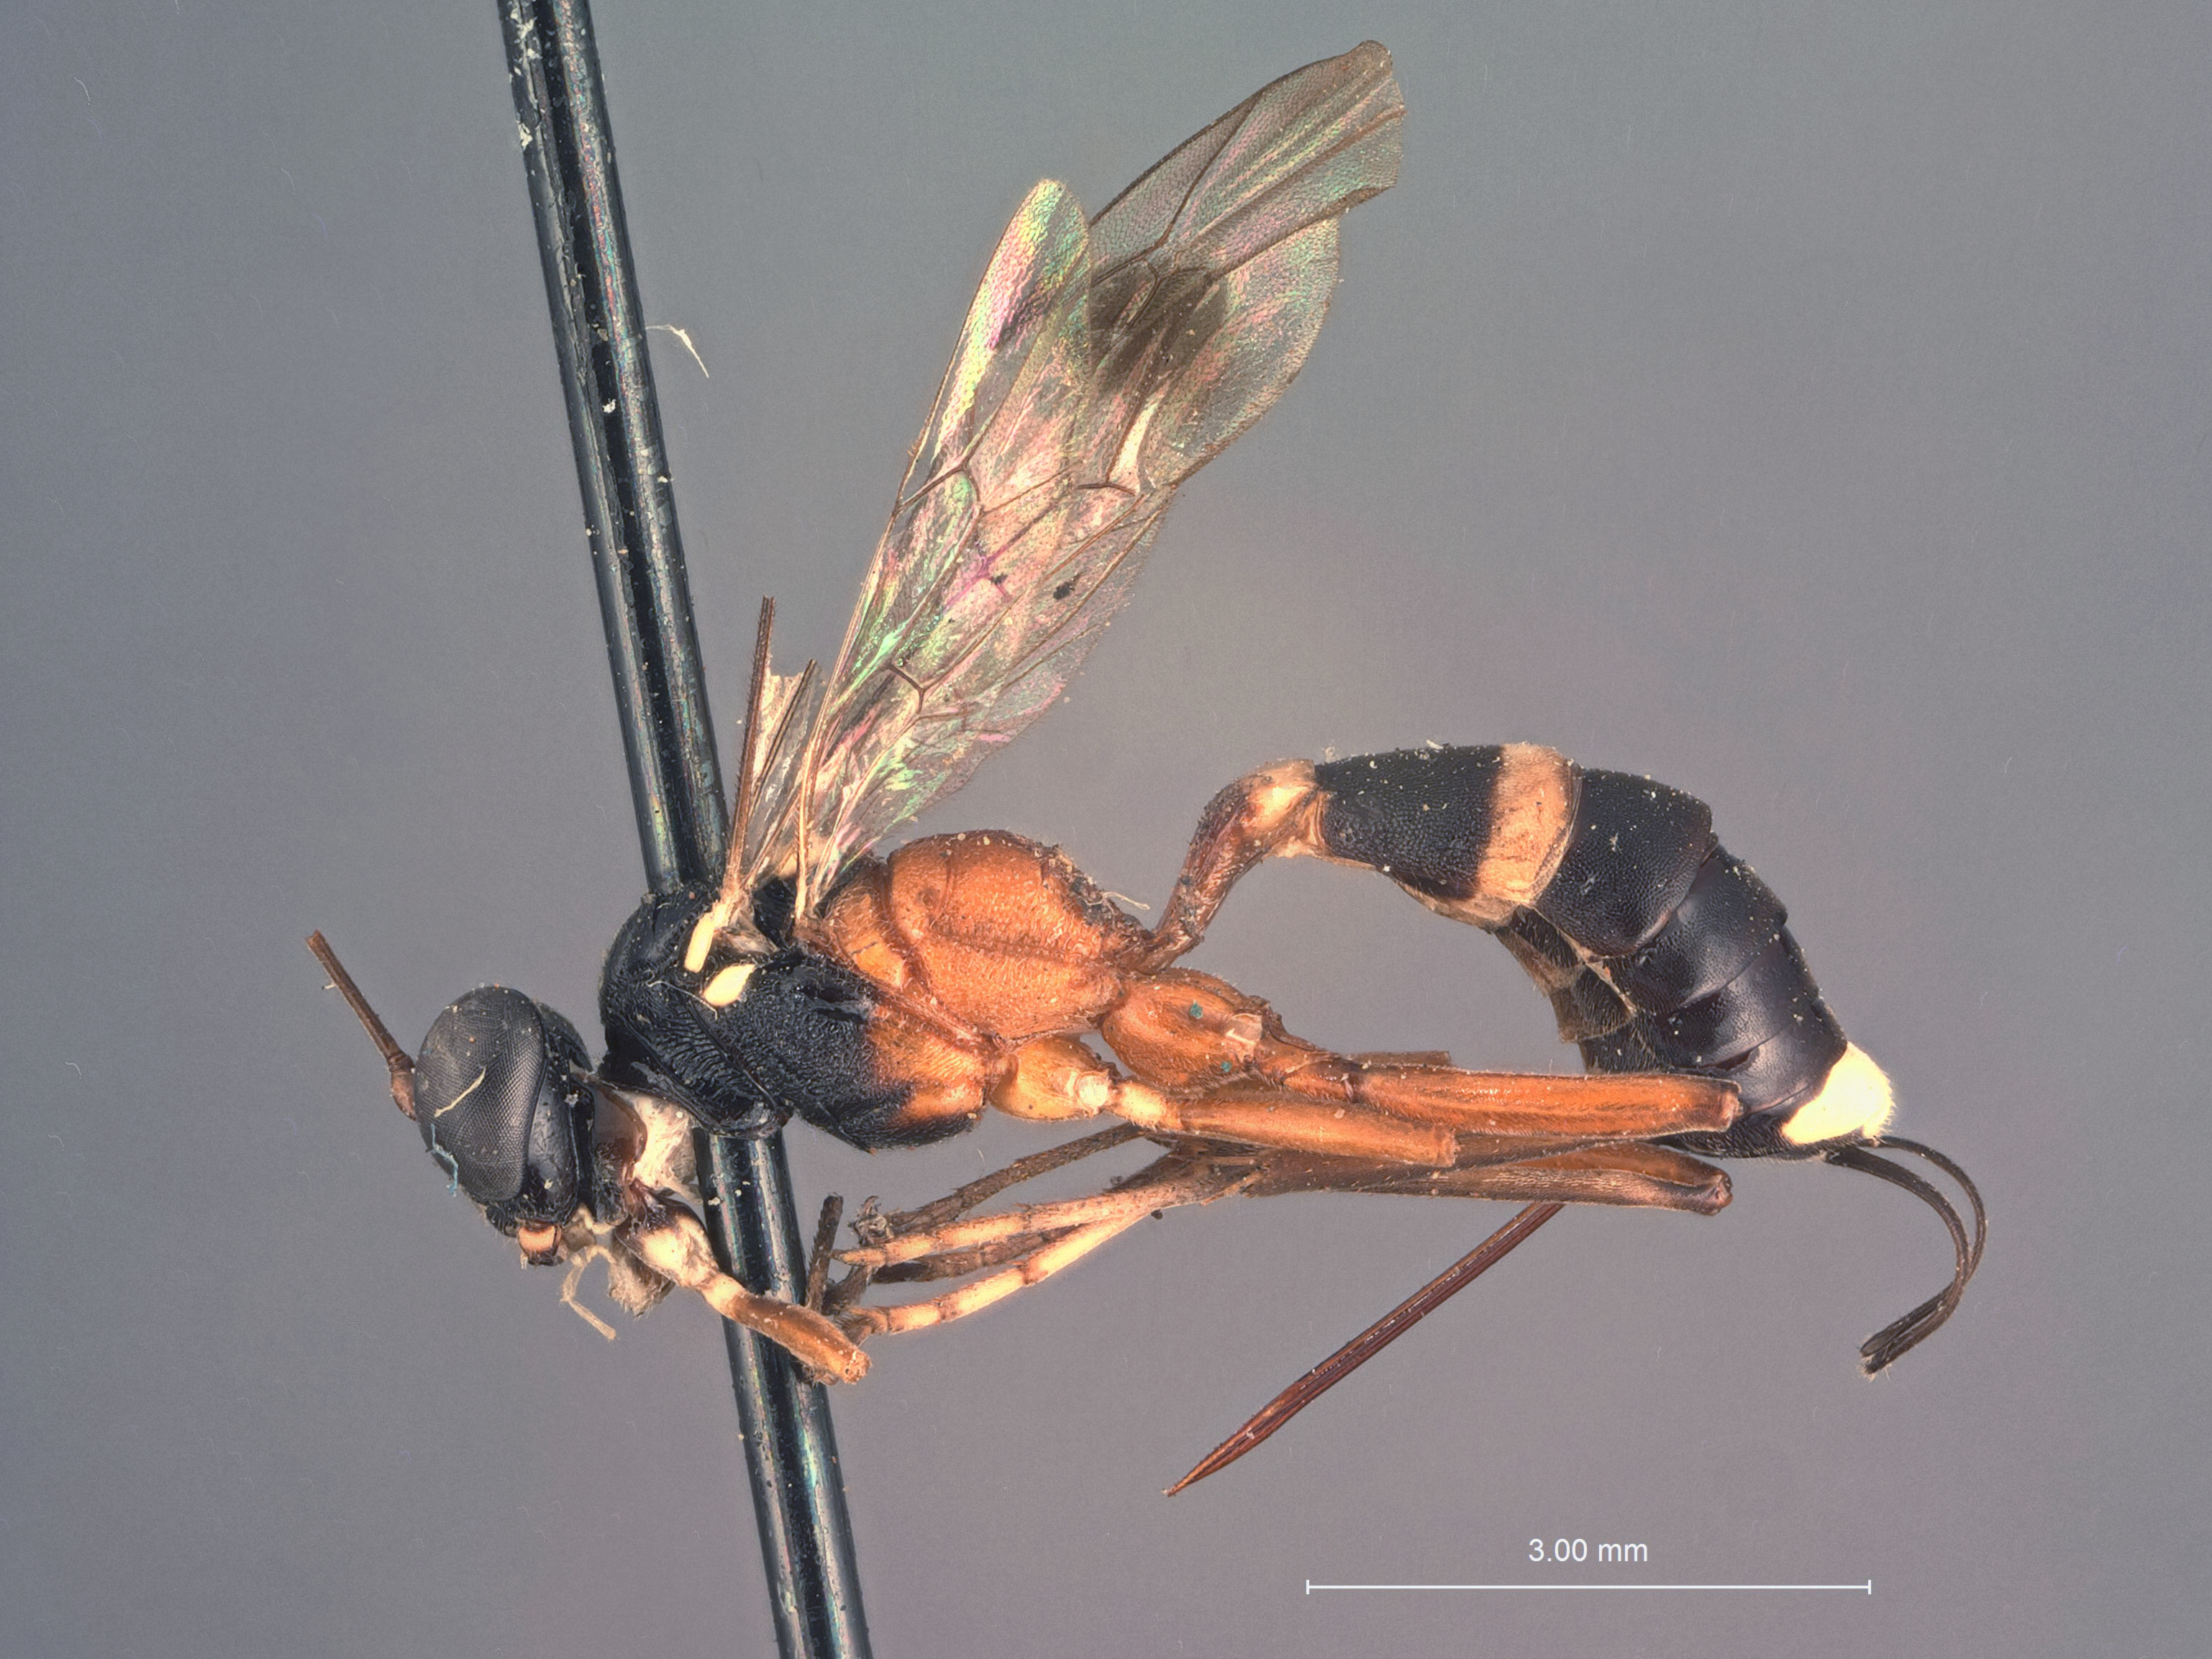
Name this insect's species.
Agrothereutes unifasciatus
